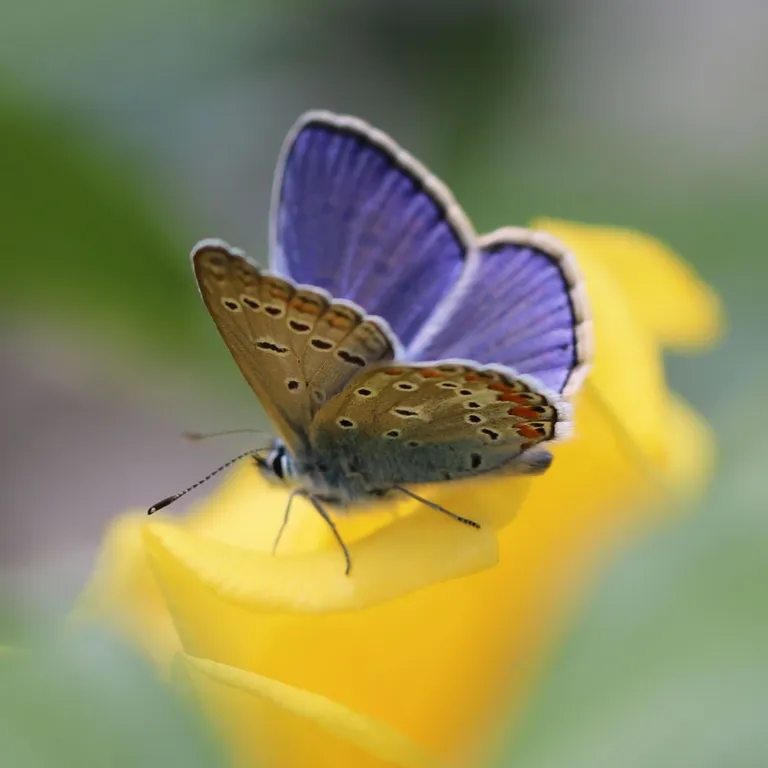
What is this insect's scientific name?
Polyommatus icarus
